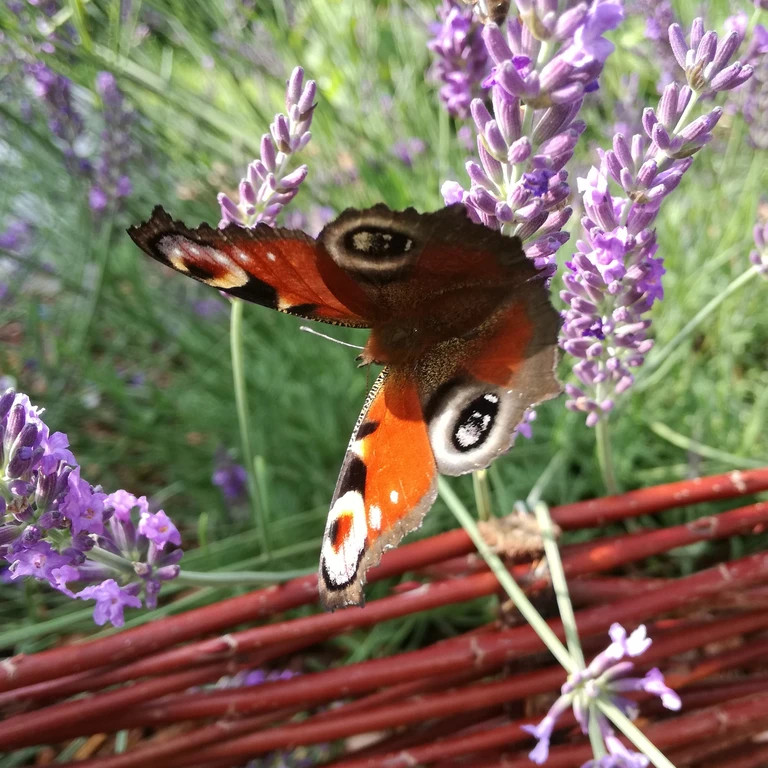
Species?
Aglais io
